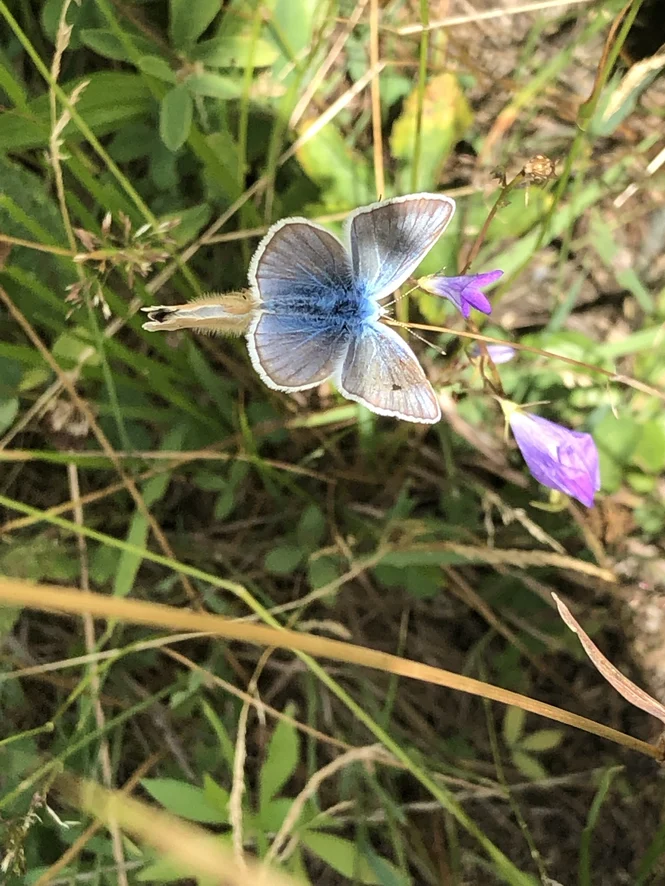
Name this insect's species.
Polyommatus damon (also Agrodiaetus damon)
